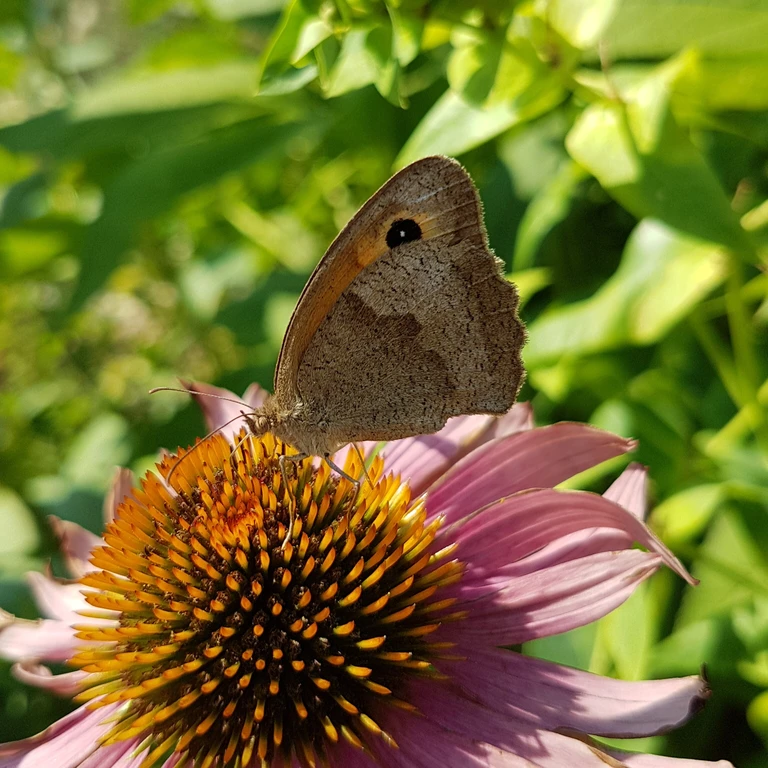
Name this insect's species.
Maniola jurtina
